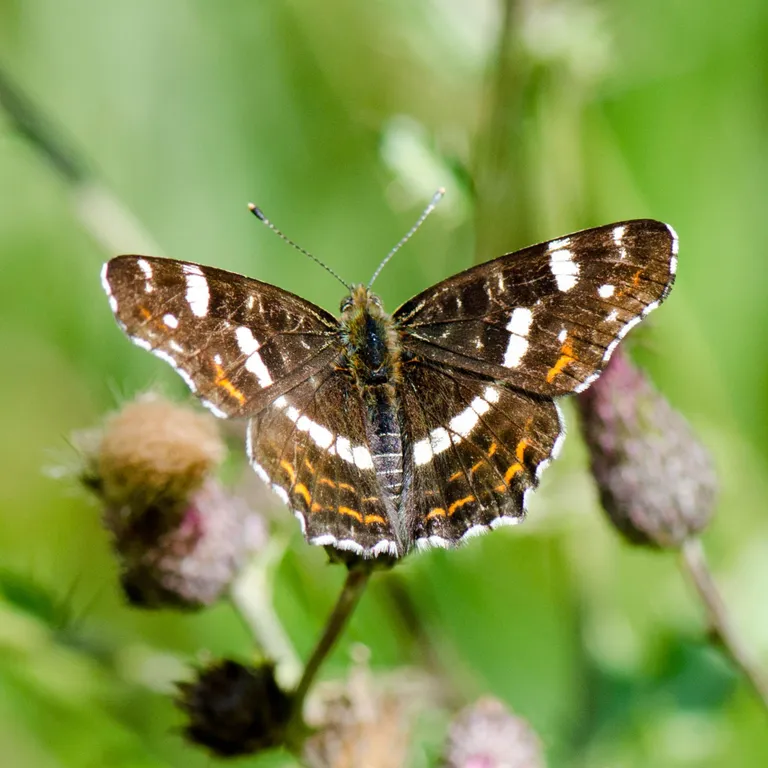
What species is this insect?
Araschnia levana
